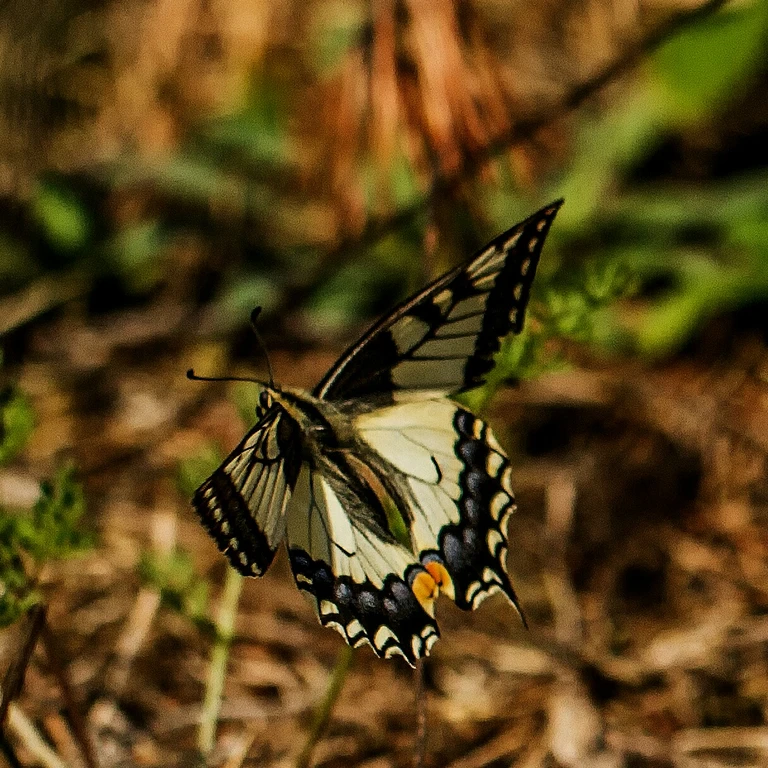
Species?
Papilio machaon
